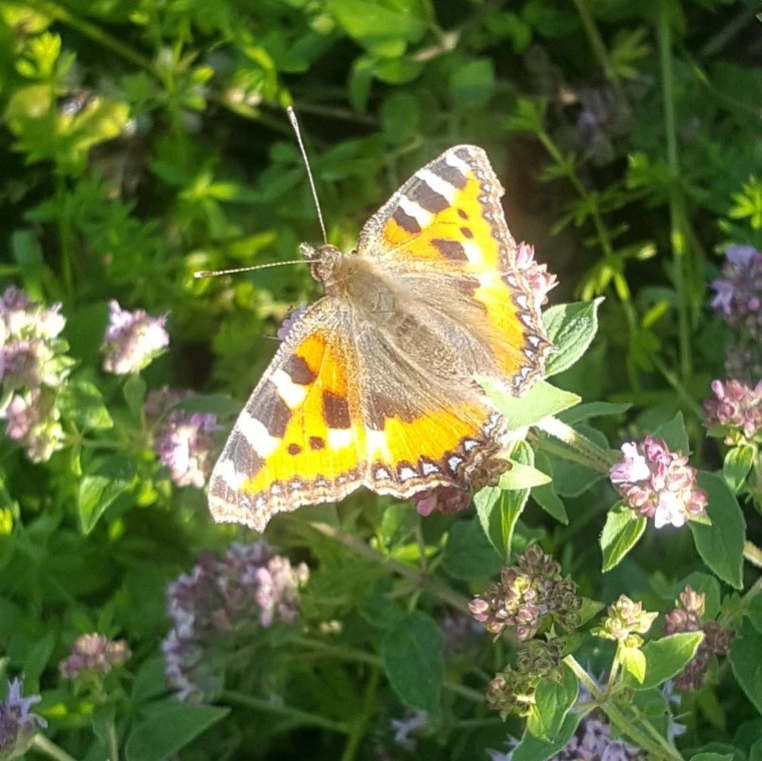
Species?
Aglais urticae
